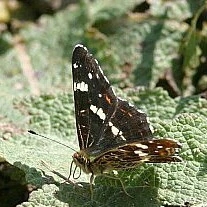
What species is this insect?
Araschnia levana
